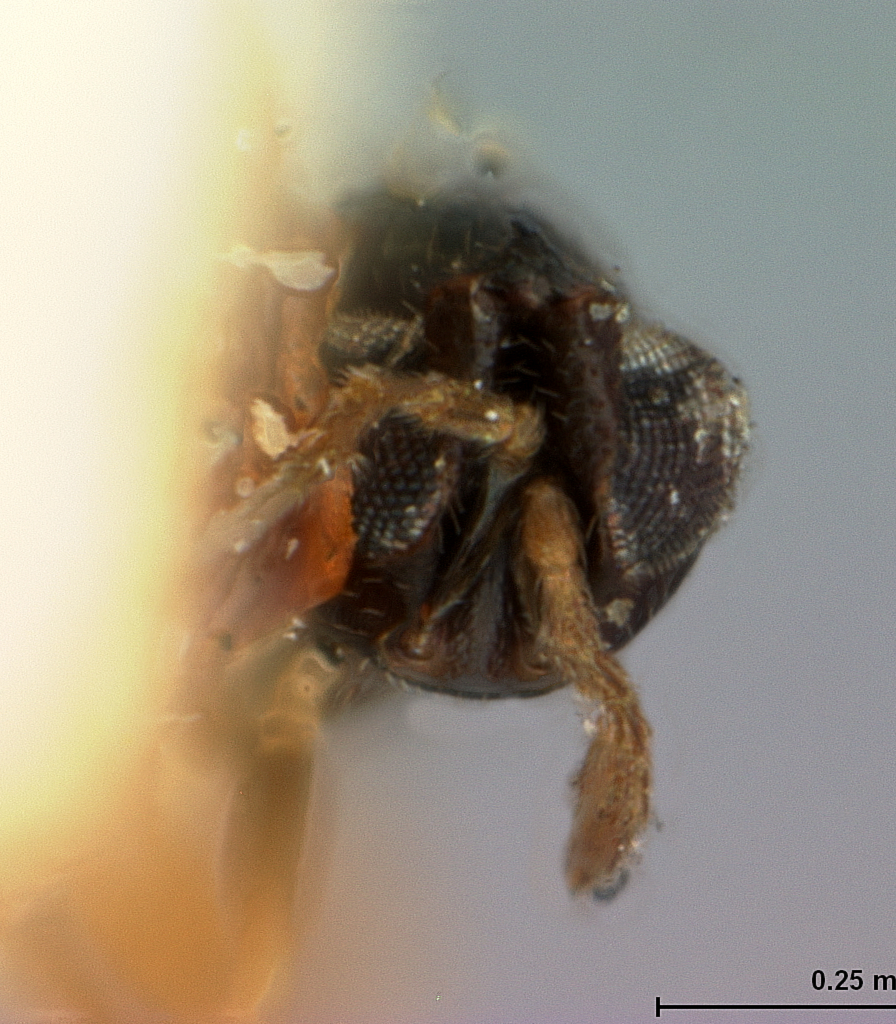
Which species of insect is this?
Coccophagus flavoscutellum
